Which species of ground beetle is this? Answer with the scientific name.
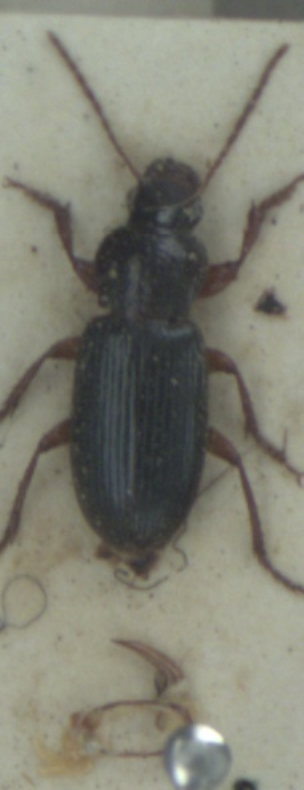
Ophonus rupicola
